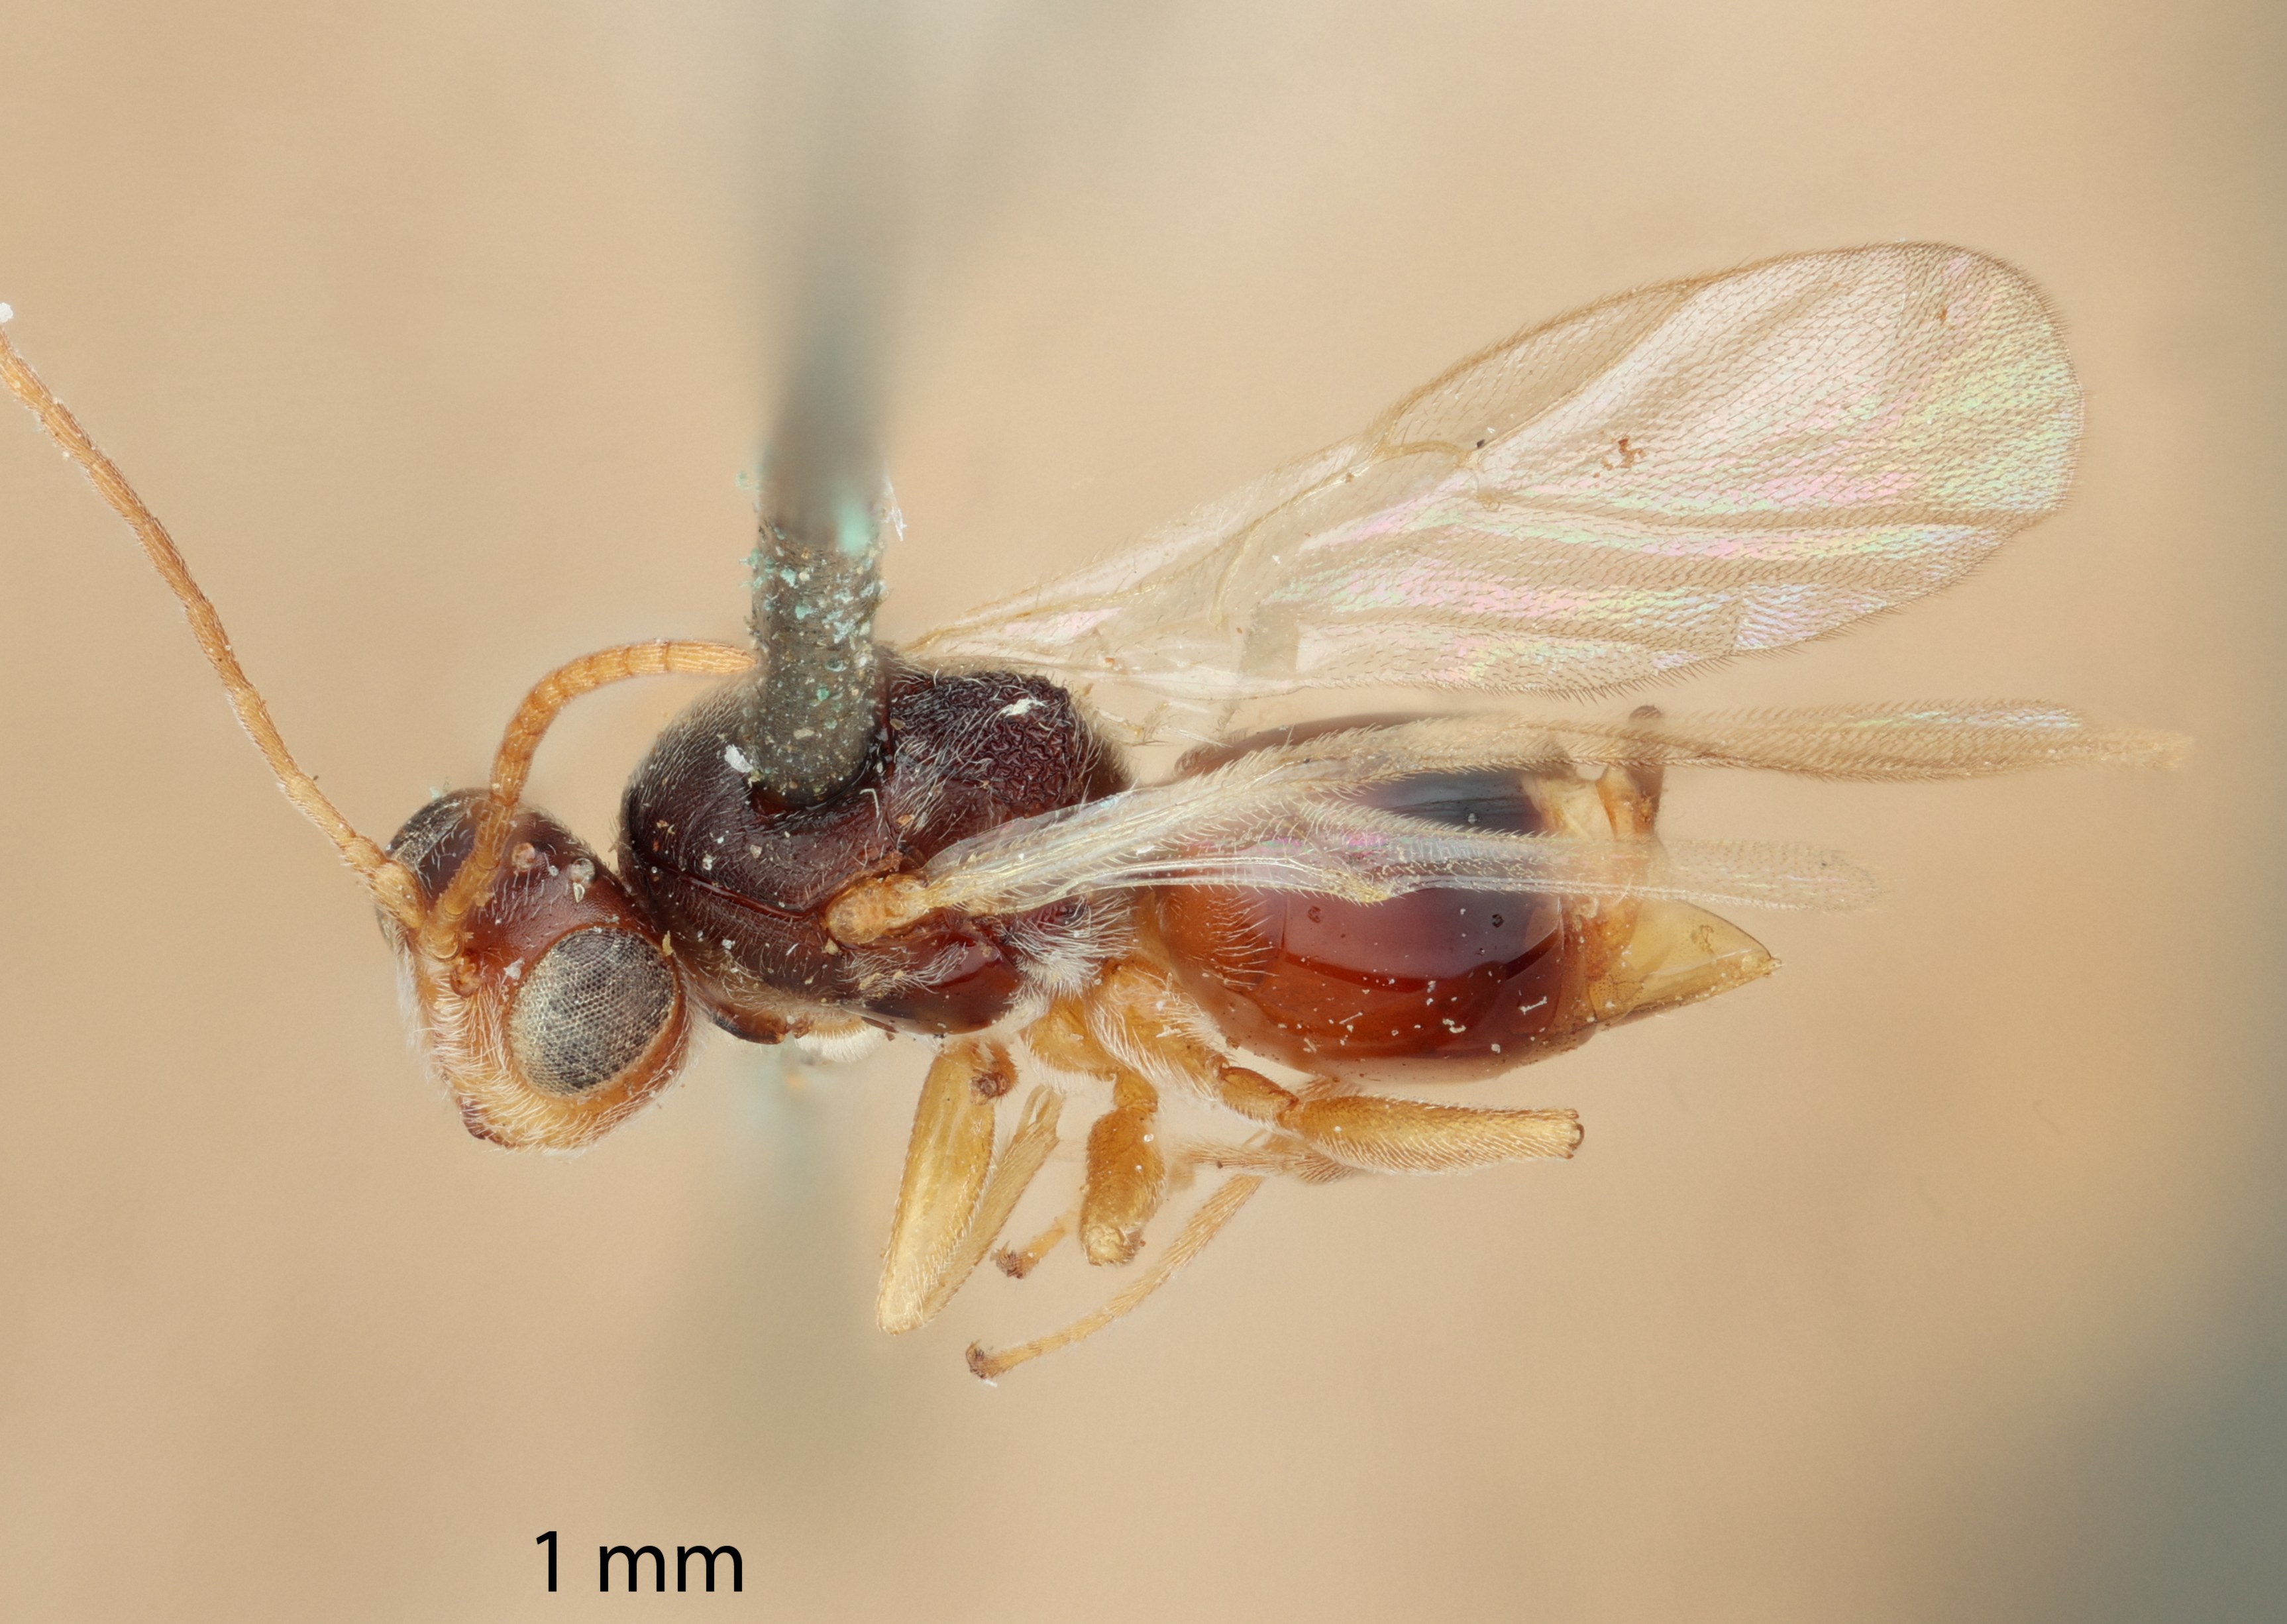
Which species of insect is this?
Cynips quercus-ficus
